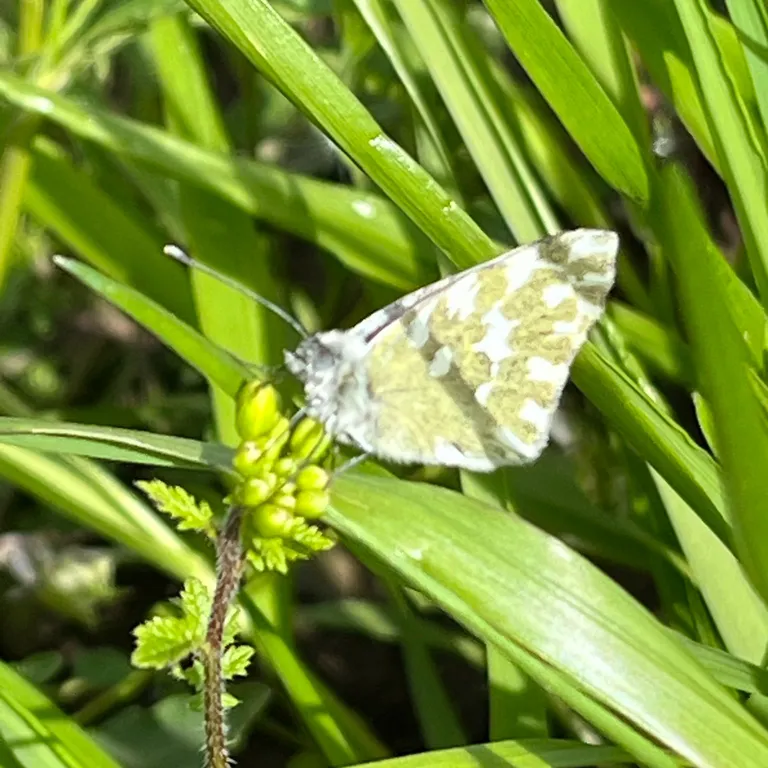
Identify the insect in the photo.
Pontia edusa
